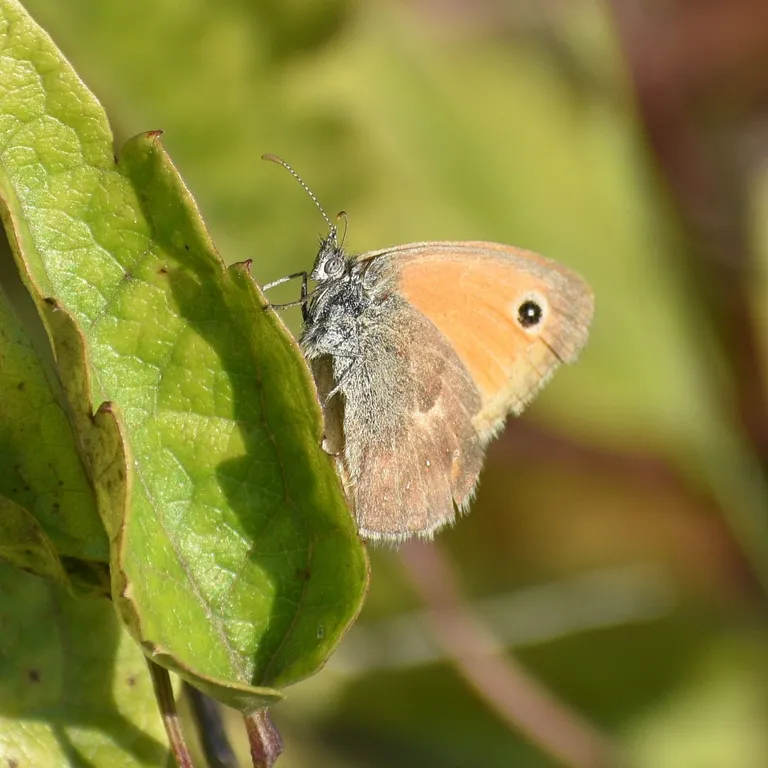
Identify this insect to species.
Coenonympha pamphilus
